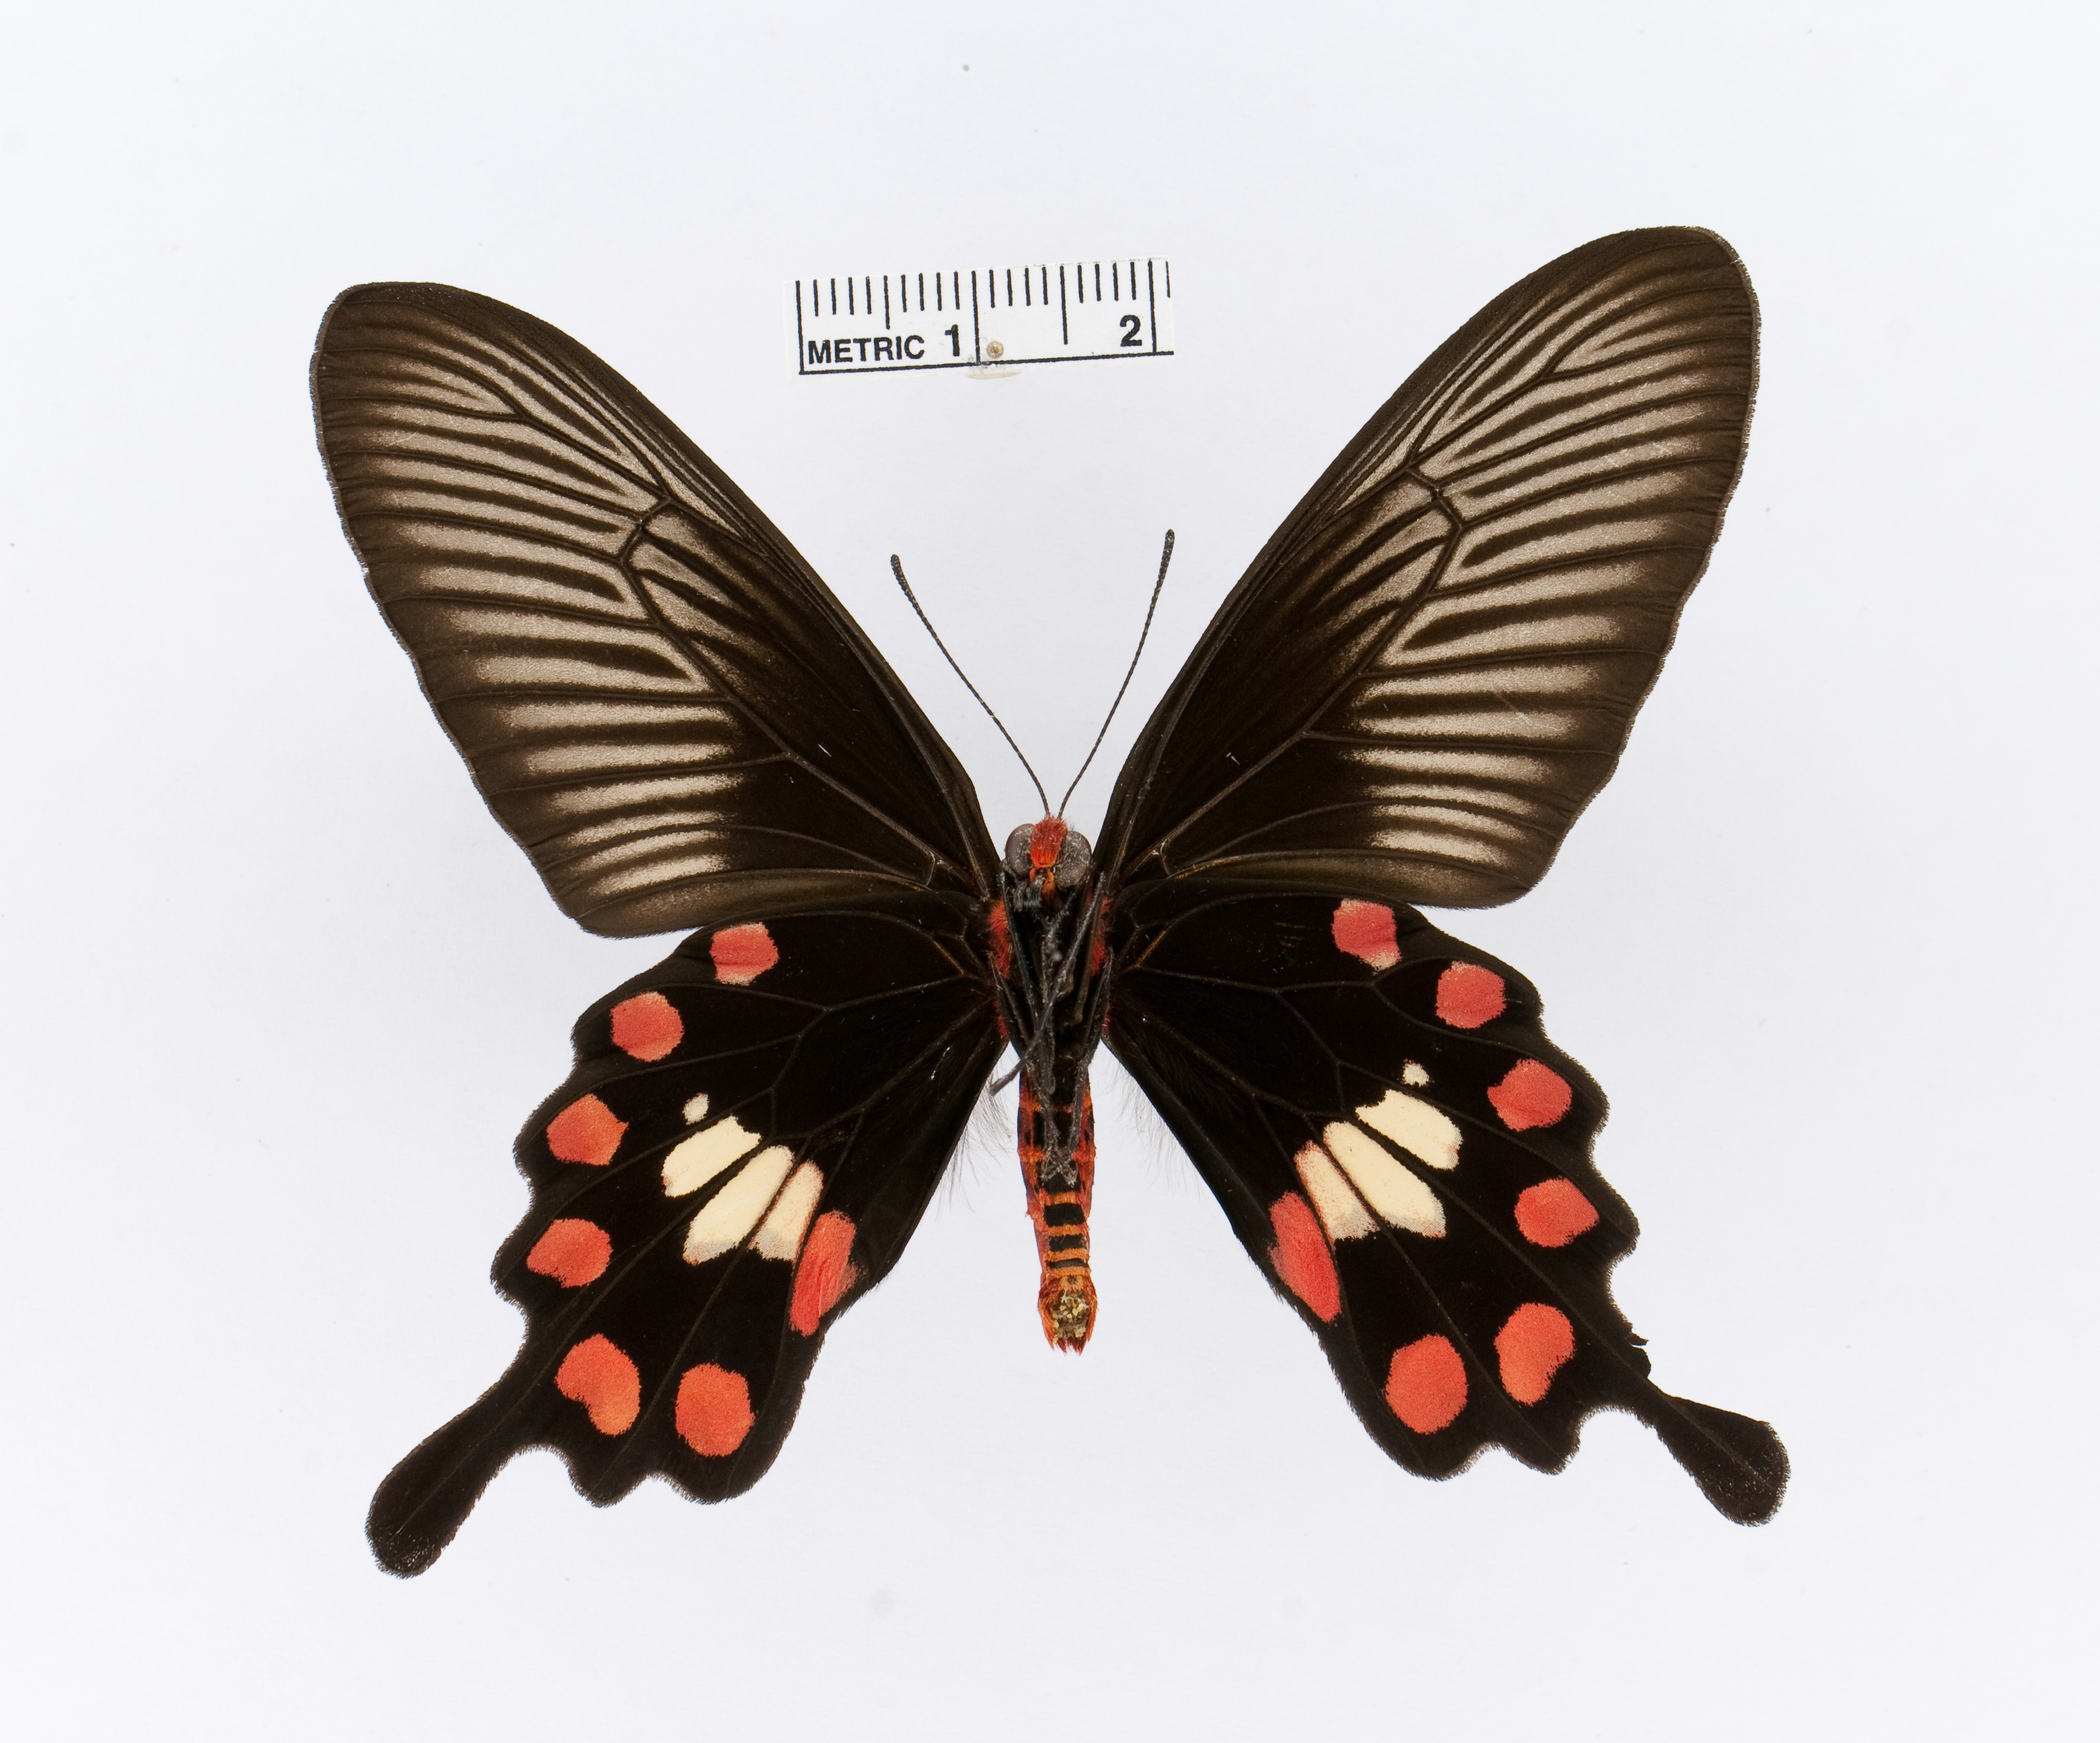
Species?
Pachliopta aristolochiae
